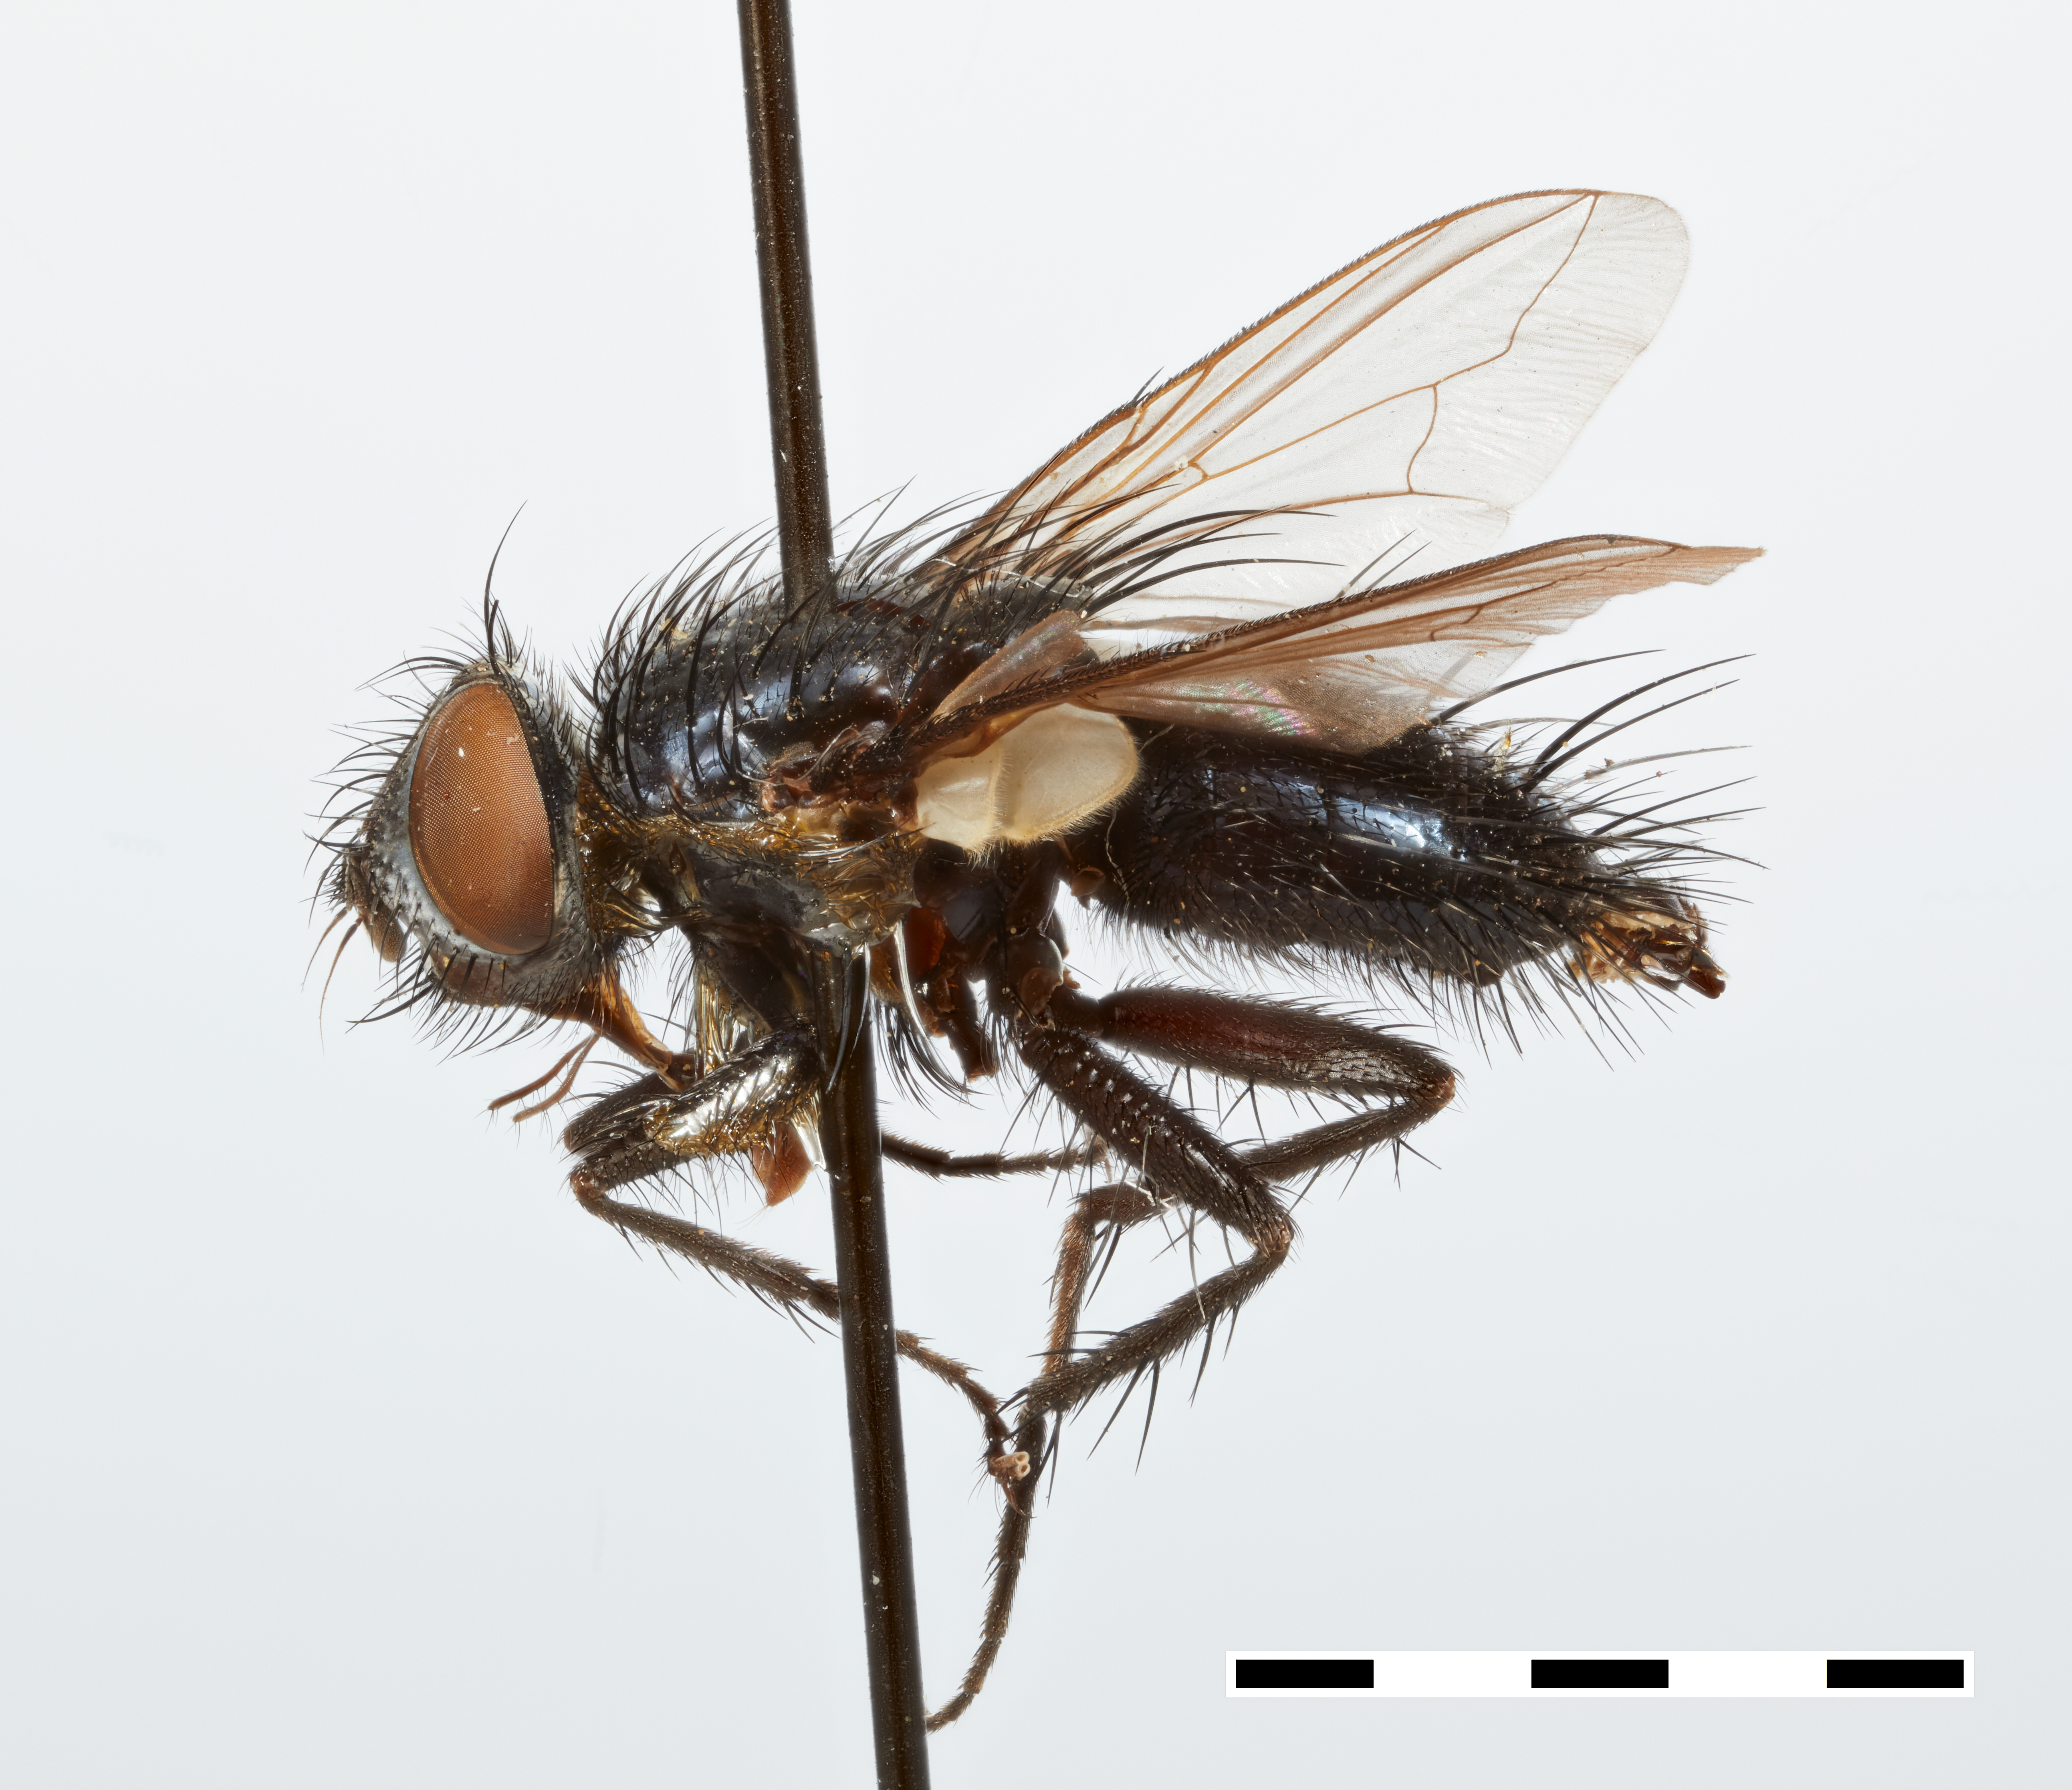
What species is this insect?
Prosopochaeta anomala
